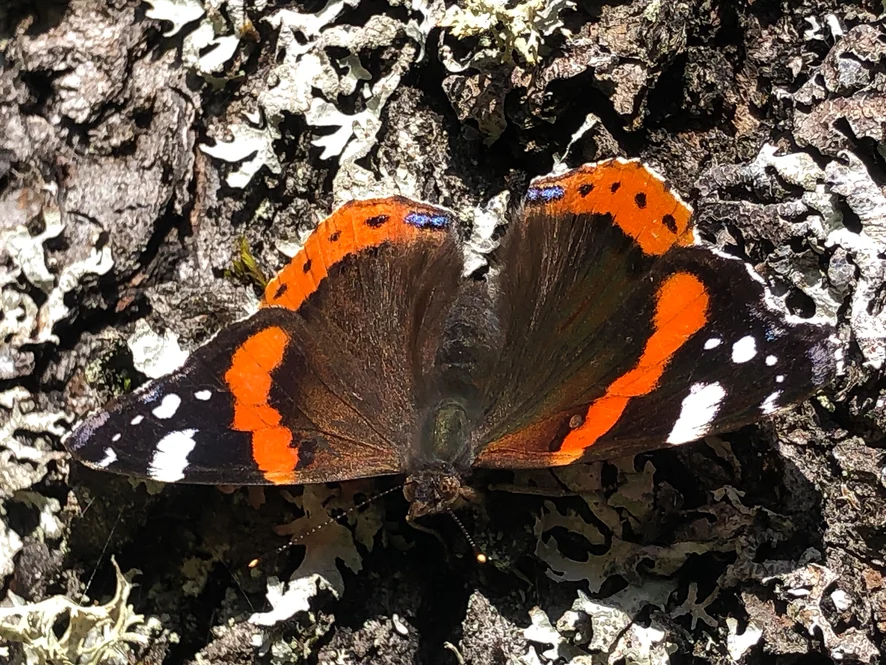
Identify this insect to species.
Vanessa atalanta
